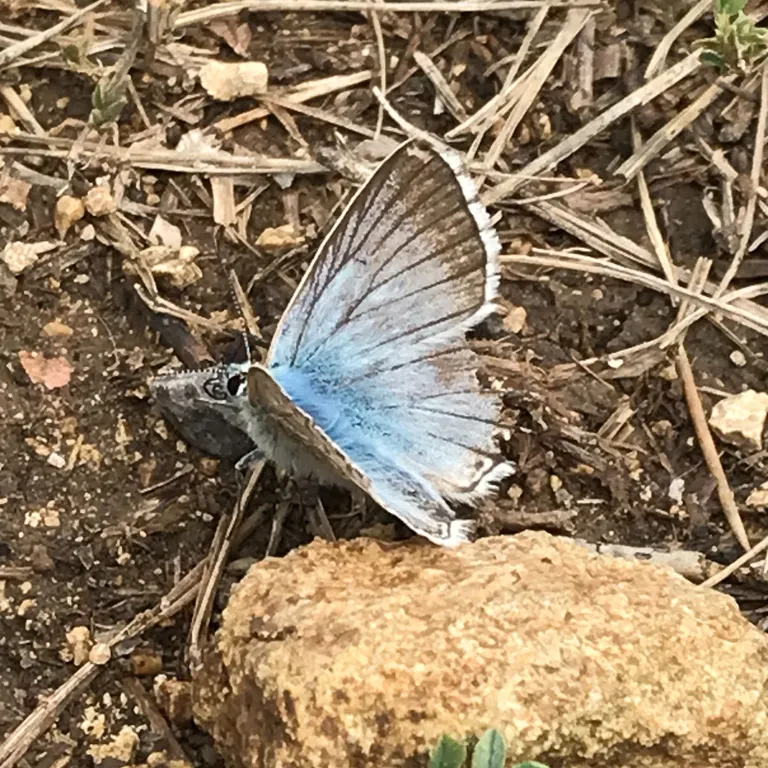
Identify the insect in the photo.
Lysandra coridon
